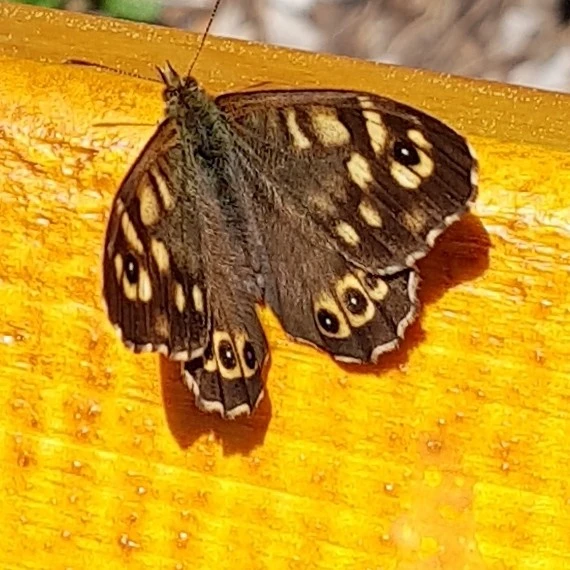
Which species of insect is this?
Pararge aegeria
